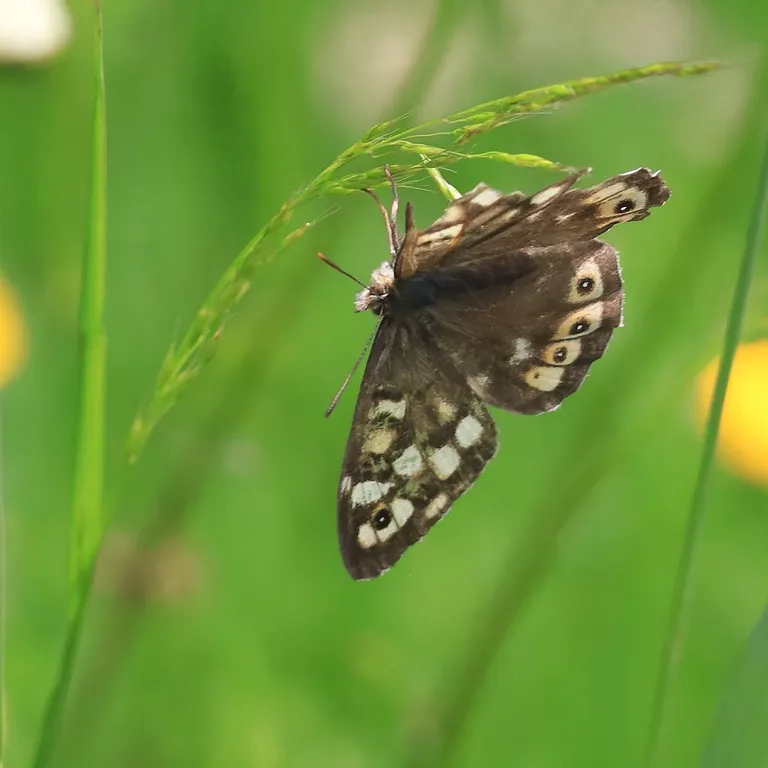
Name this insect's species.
Pararge aegeria
